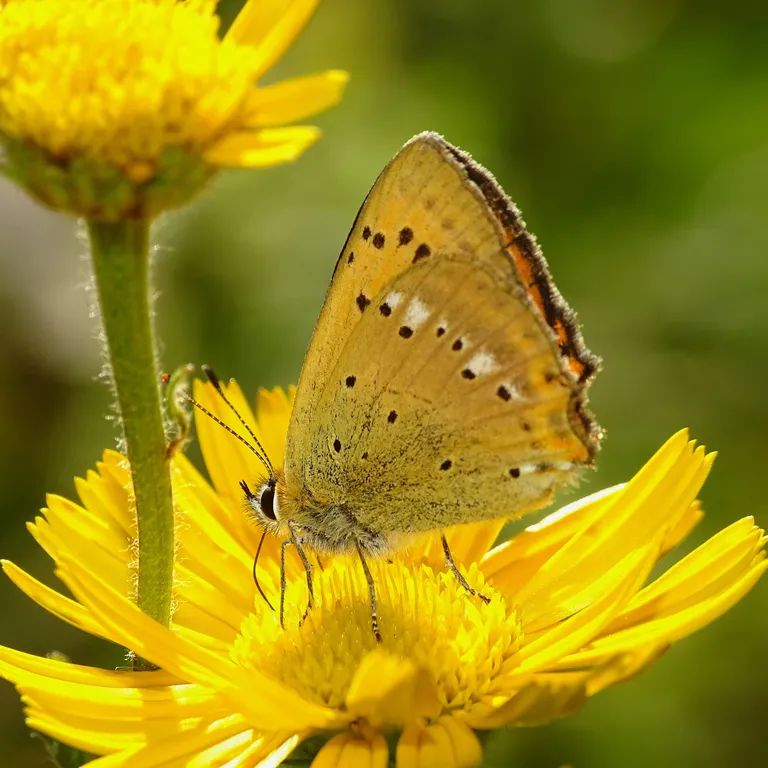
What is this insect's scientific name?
Lycaena virgaureae
